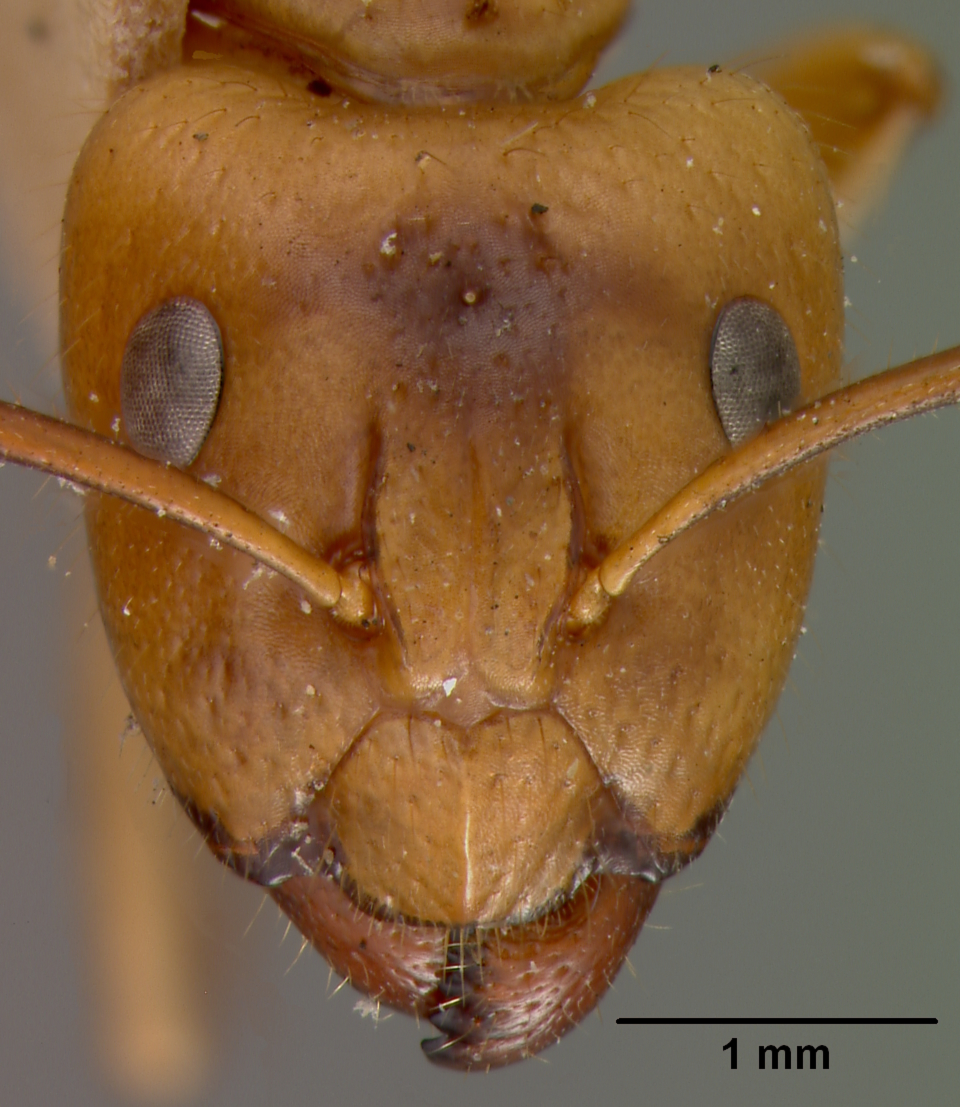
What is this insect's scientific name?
Camponotus fumidus
